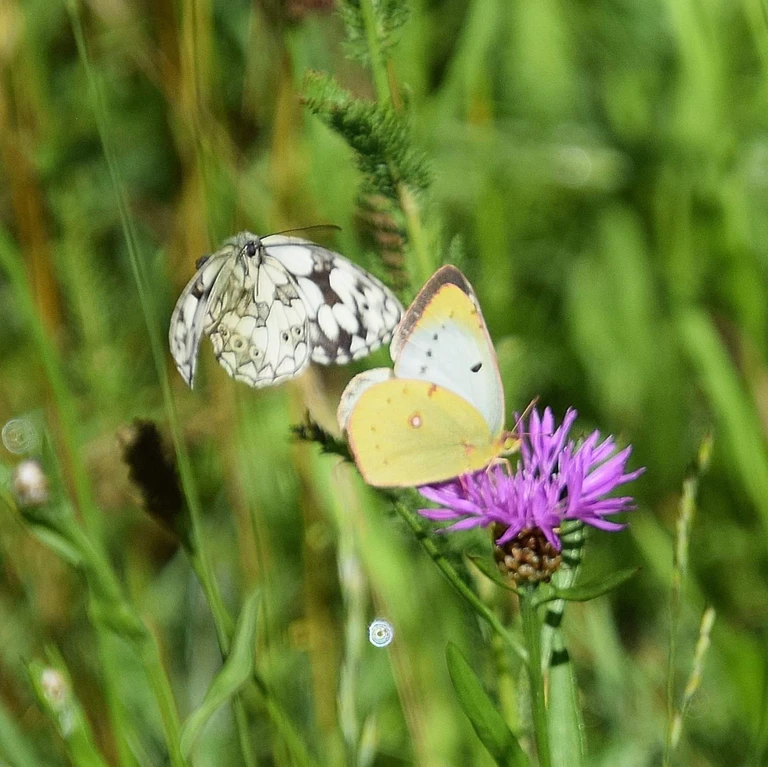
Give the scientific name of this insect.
Melanargia galathea
